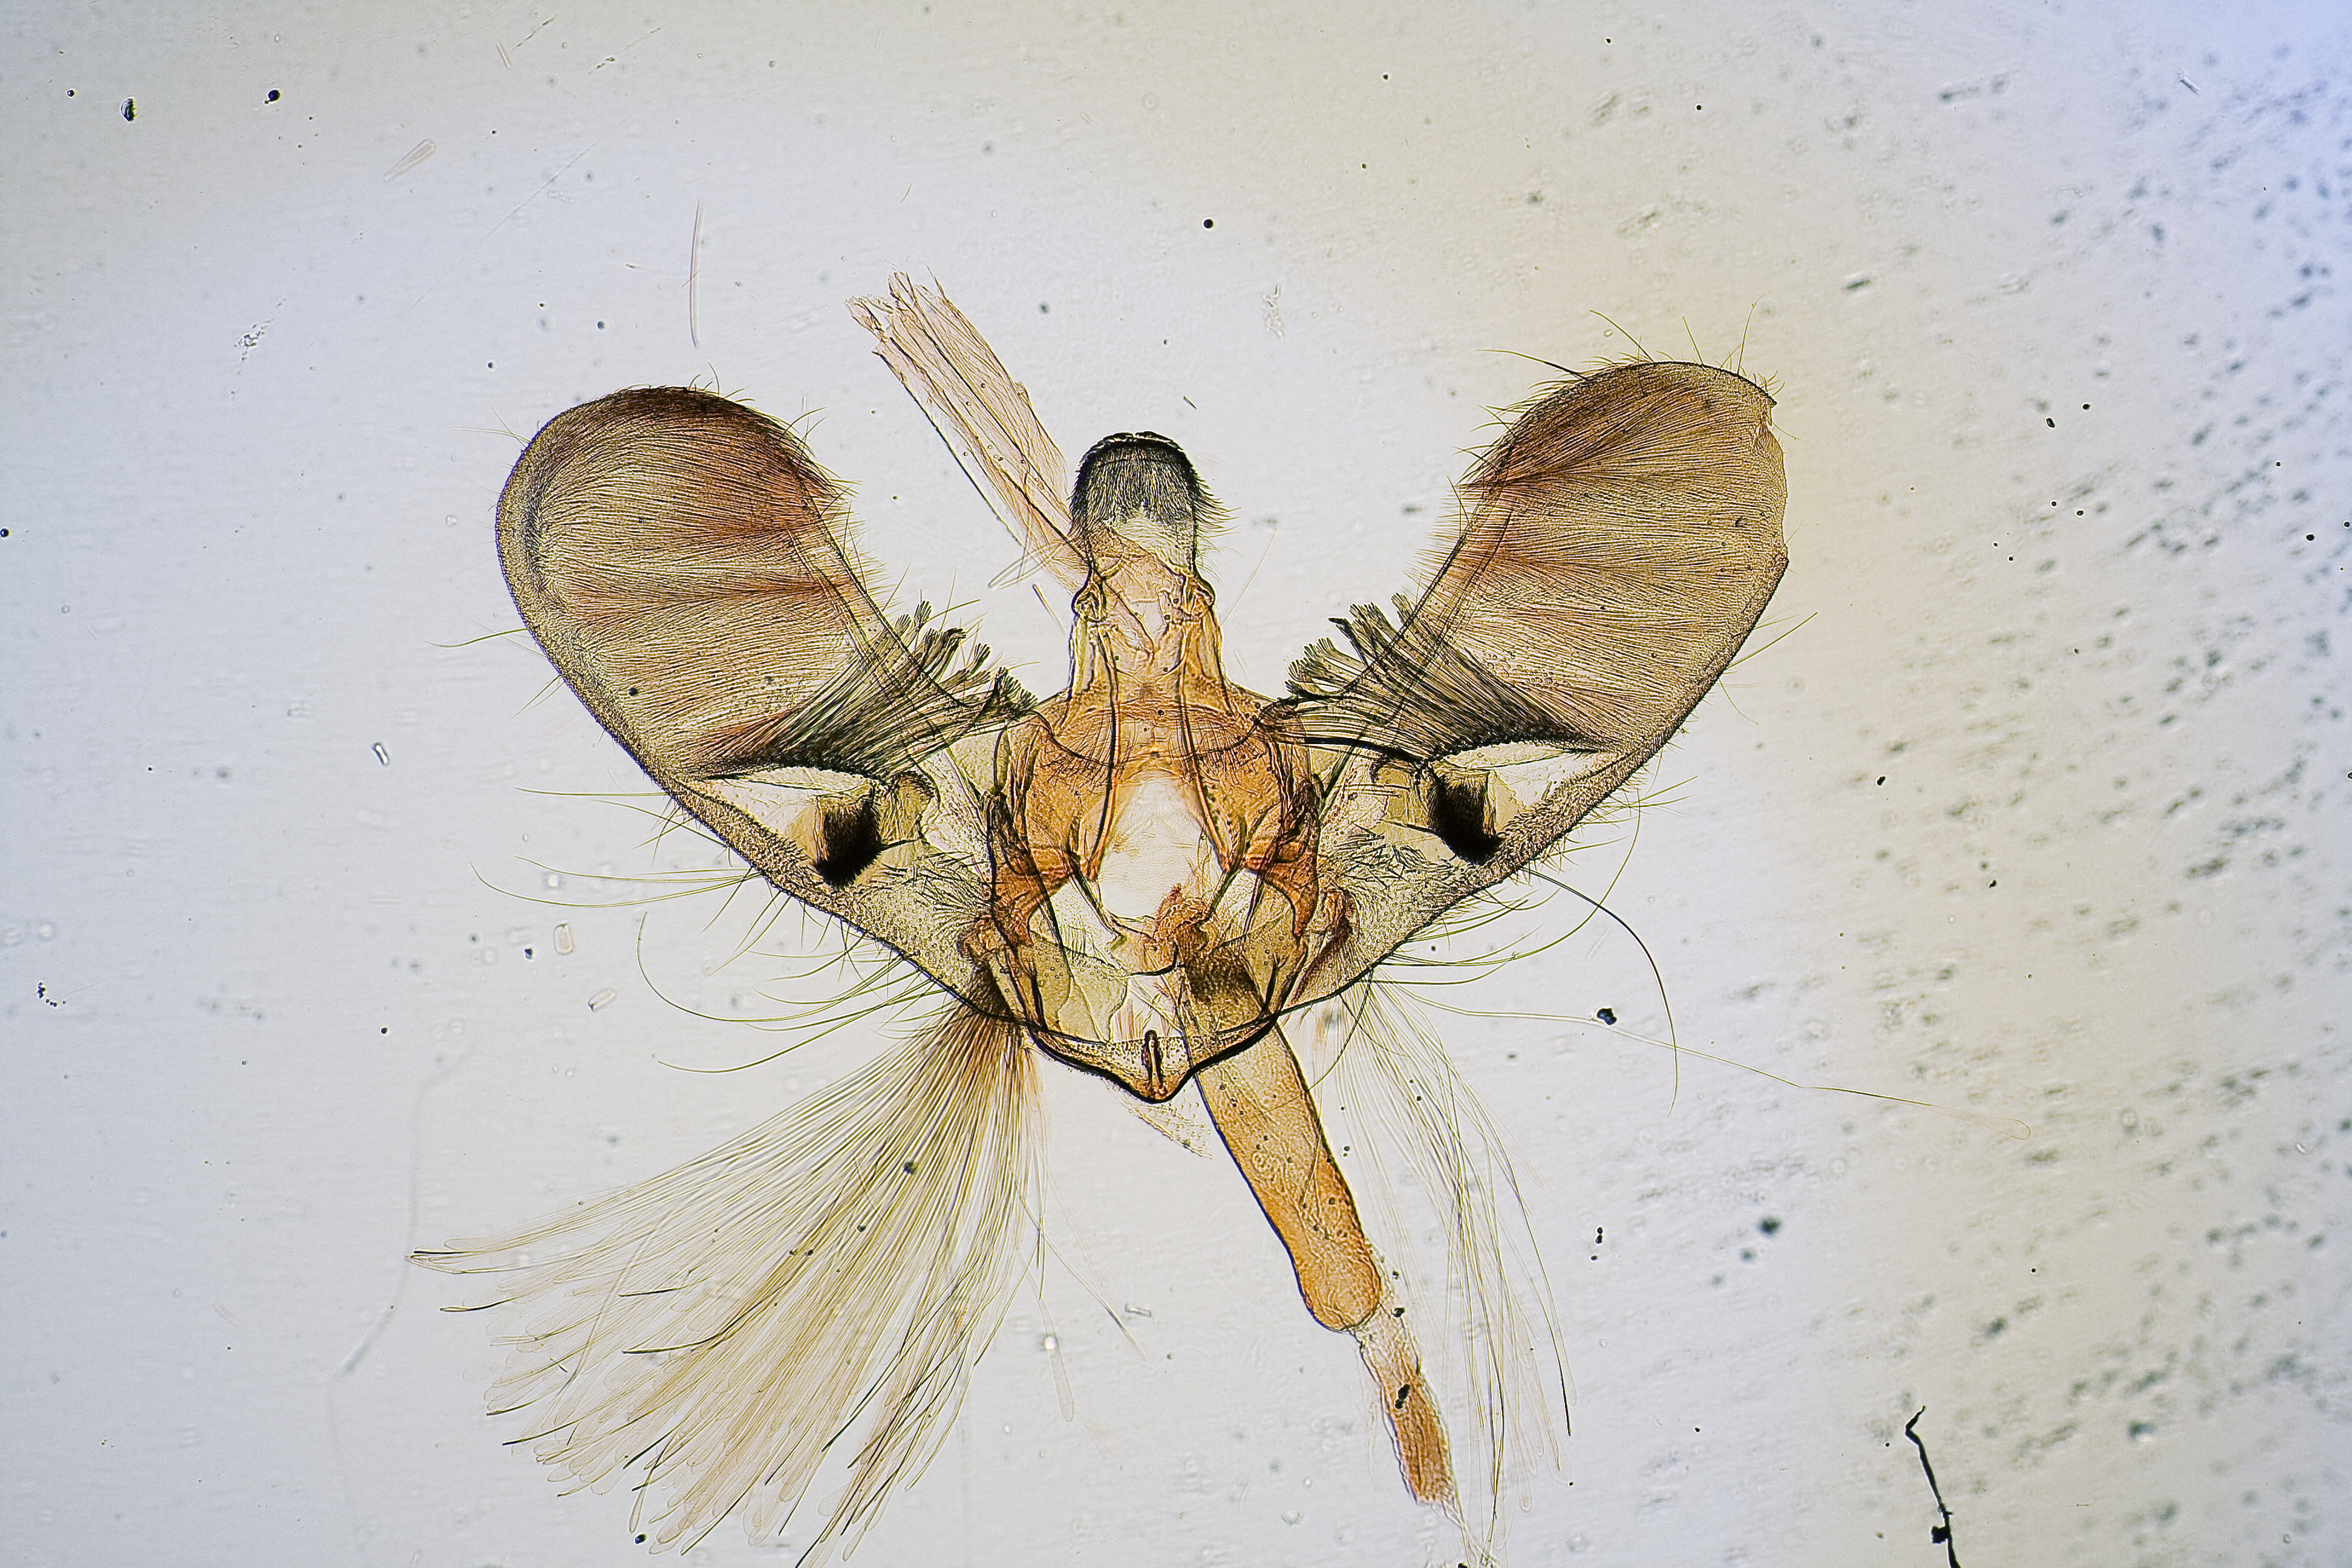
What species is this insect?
Loxostege venadialis
